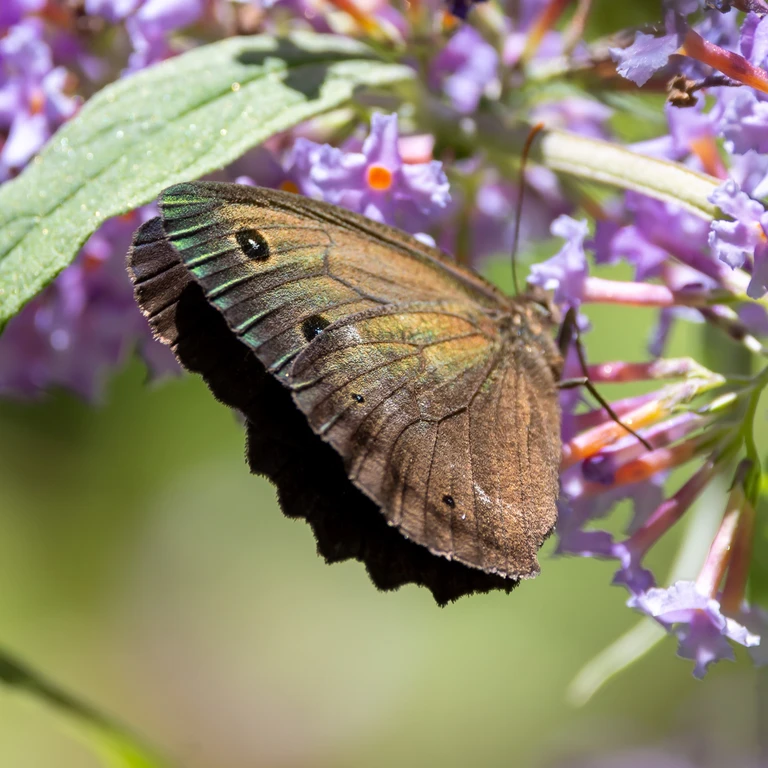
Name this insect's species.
Minois dryas
